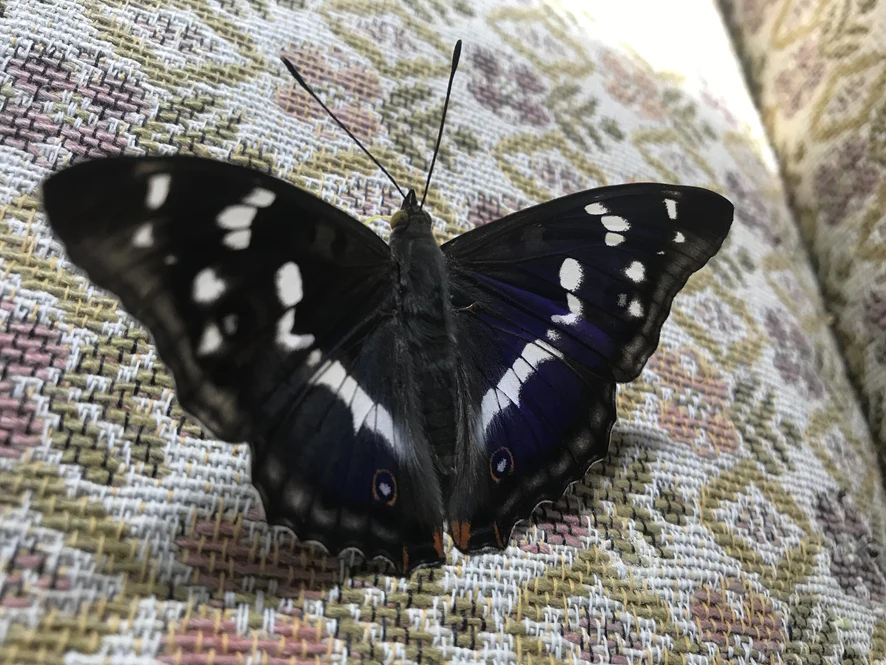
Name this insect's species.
Apatura iris
